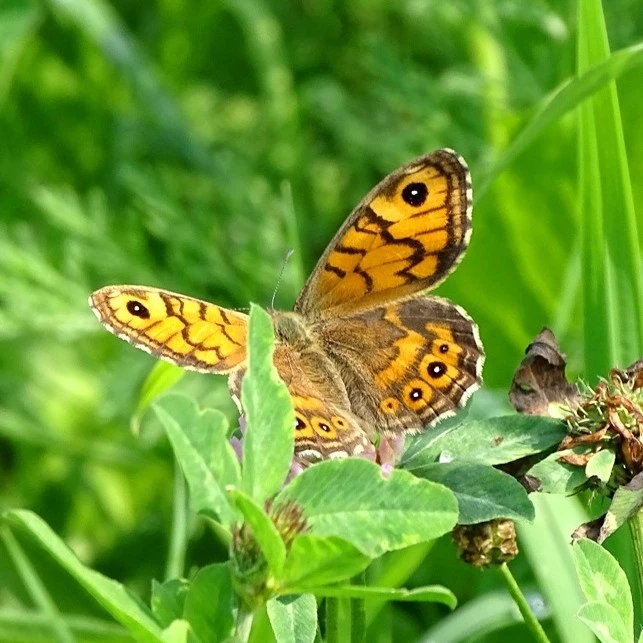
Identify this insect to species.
Lasiommata megera (also Pararge megera)
